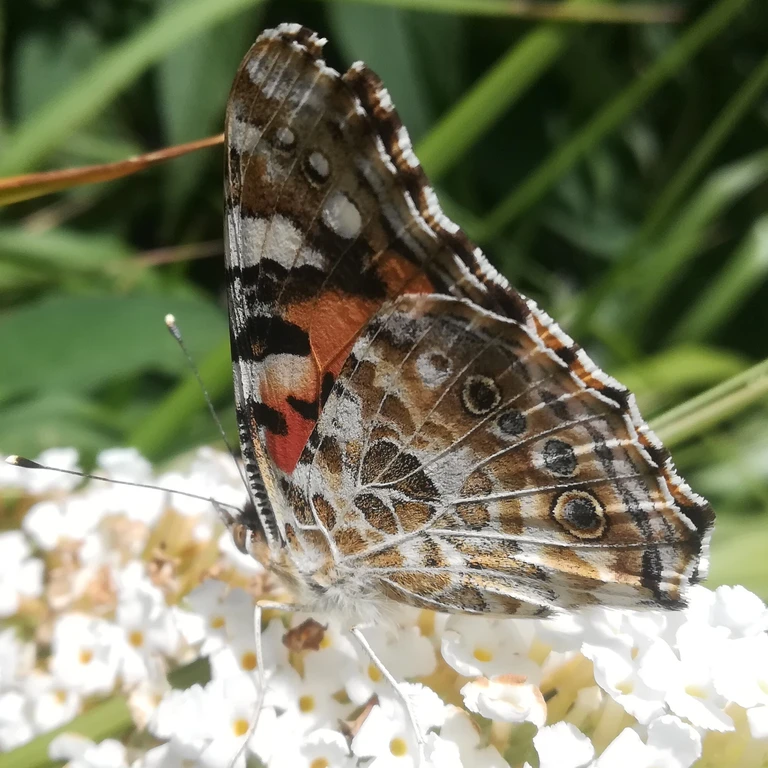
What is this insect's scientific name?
Vanessa cardui
